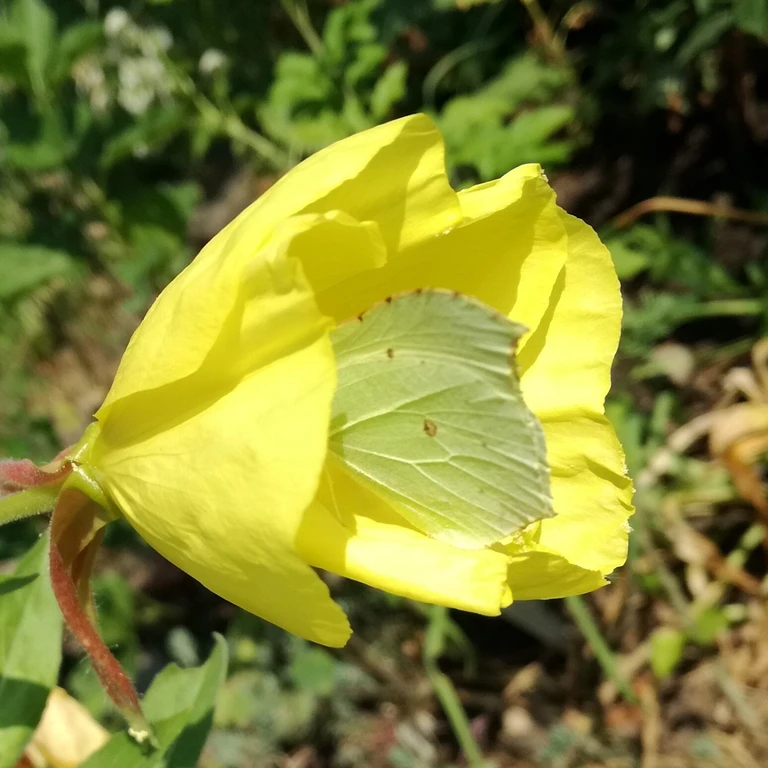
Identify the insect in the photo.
Gonepteryx rhamni
